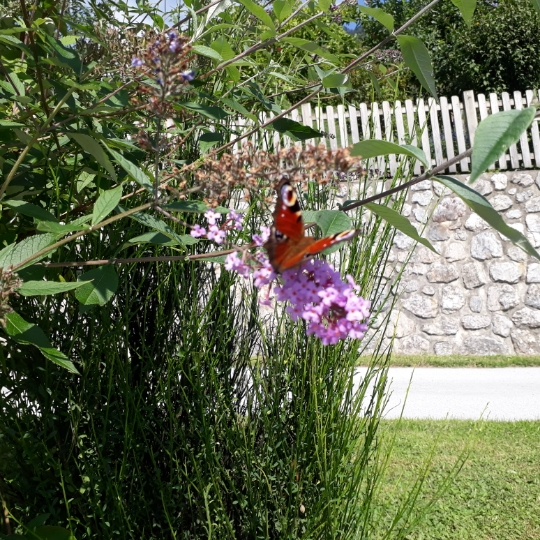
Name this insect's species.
Aglais io
